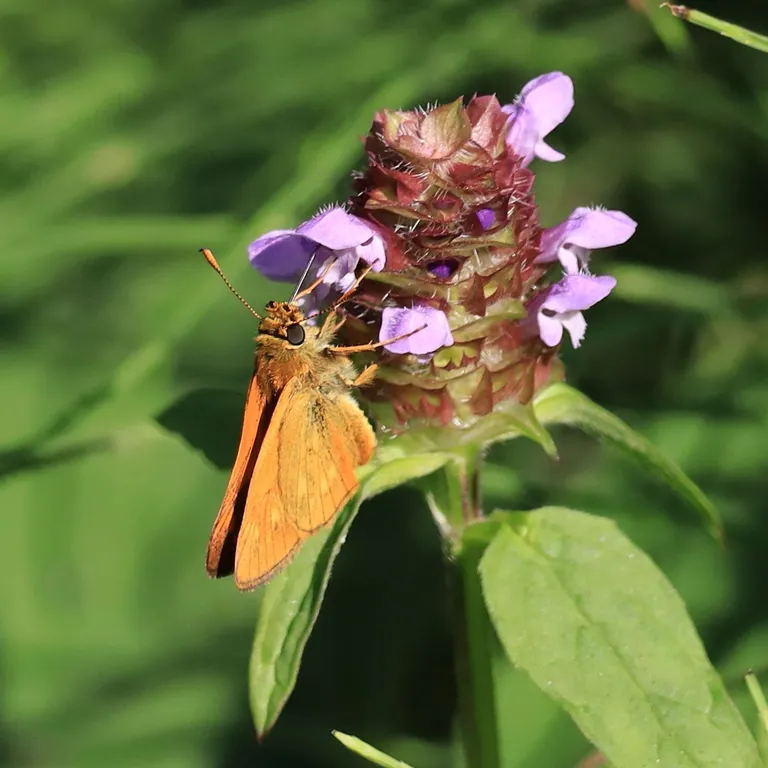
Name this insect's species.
Ochlodes sylvanus (also Ochlodes venata)
